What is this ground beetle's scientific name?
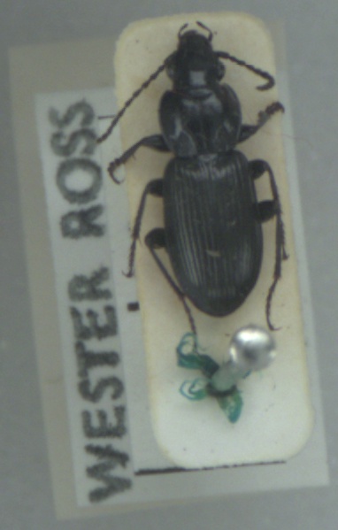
Pterostichus nigrita
